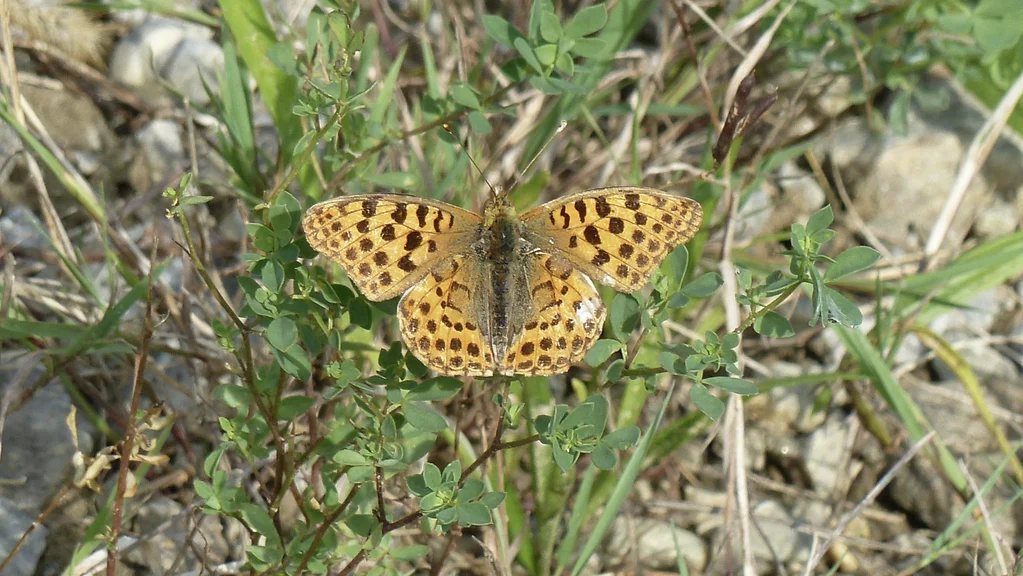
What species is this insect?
Issoria lathonia
